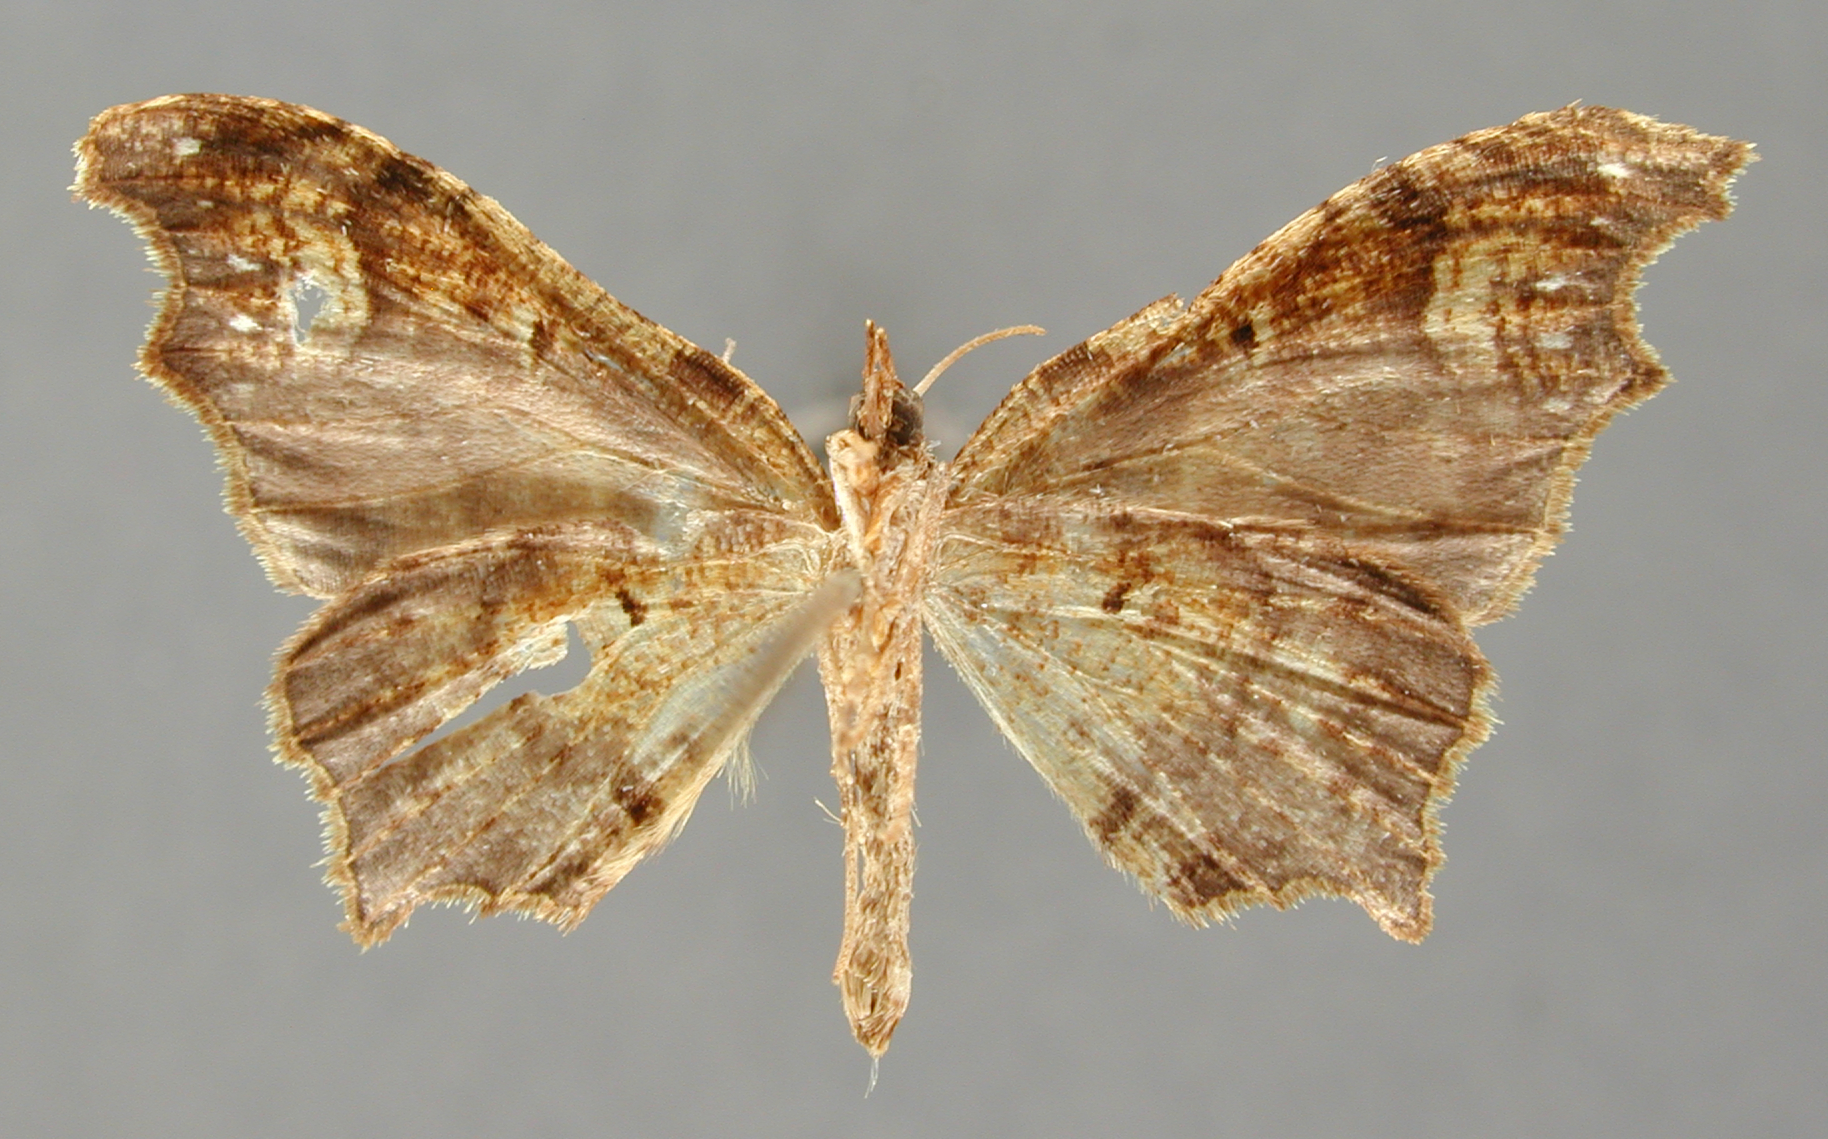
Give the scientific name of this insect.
Rhinura obscurior
